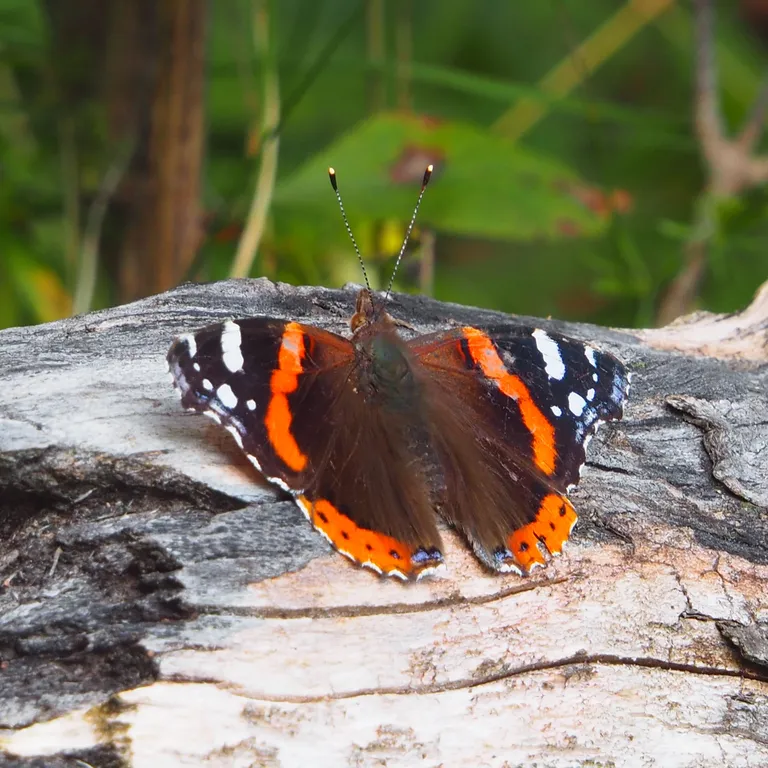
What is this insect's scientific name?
Vanessa atalanta
